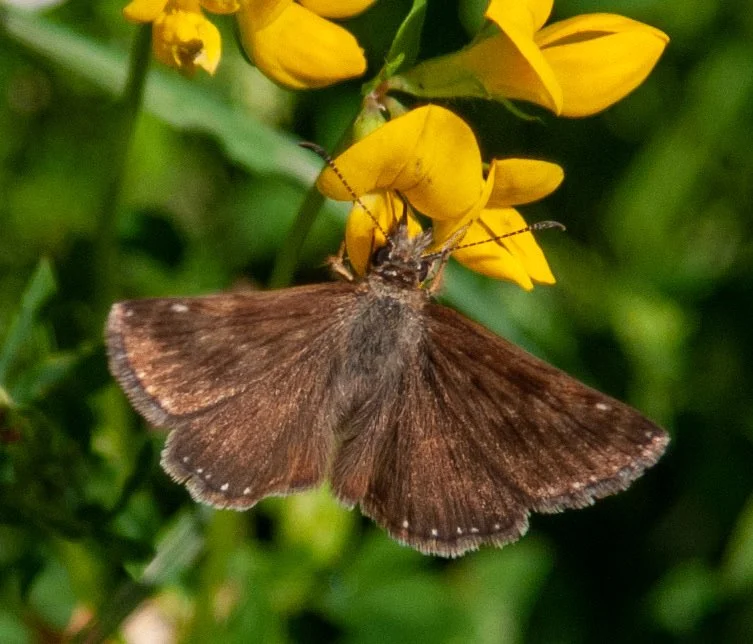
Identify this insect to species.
Erynnis tages
